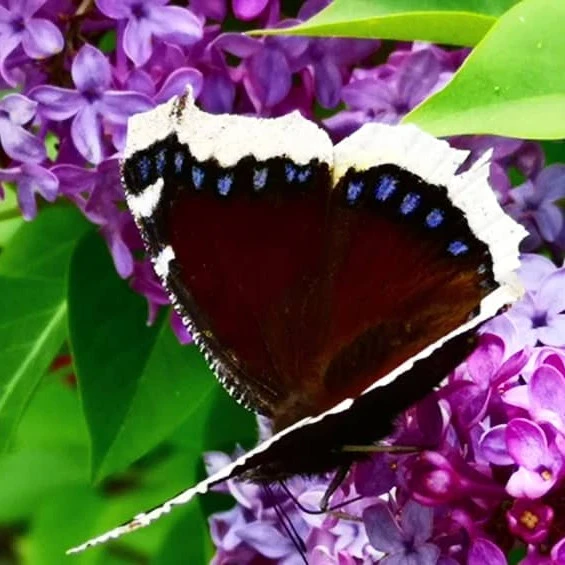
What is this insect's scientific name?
Nymphalis antiopa
